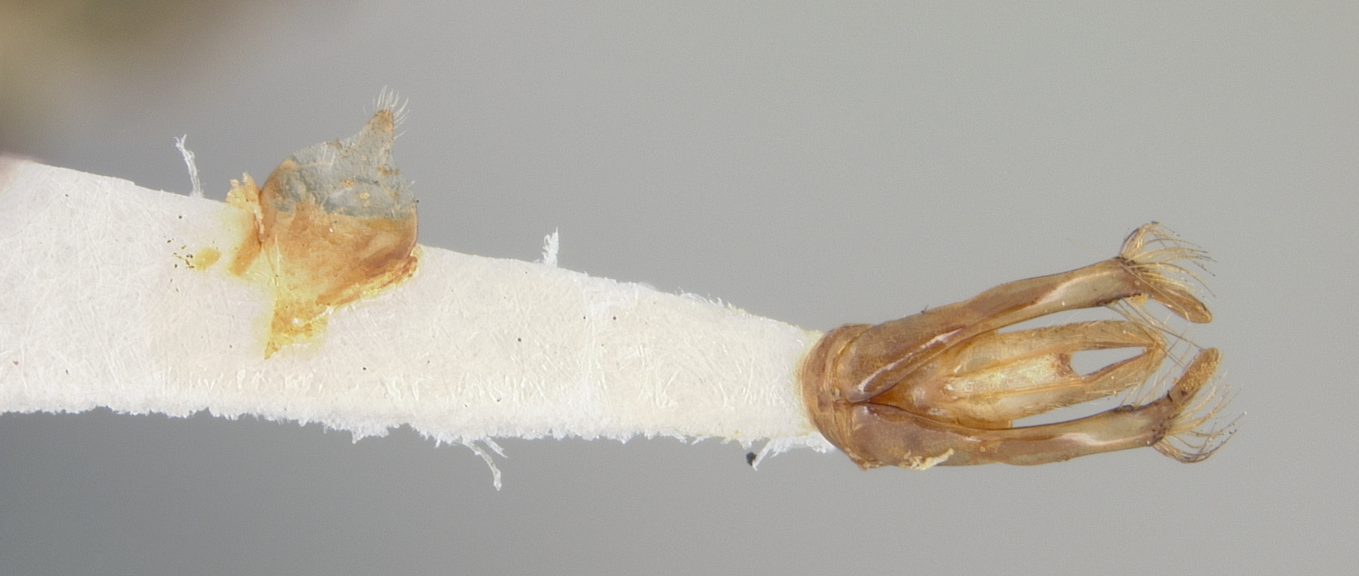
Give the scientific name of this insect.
Osmia hesperos
